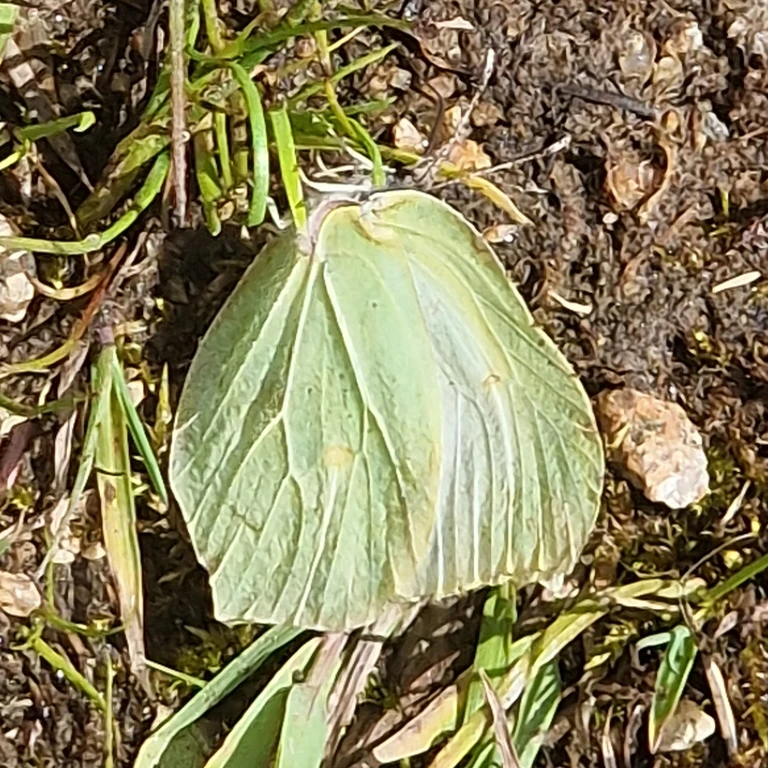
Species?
Gonepteryx rhamni
